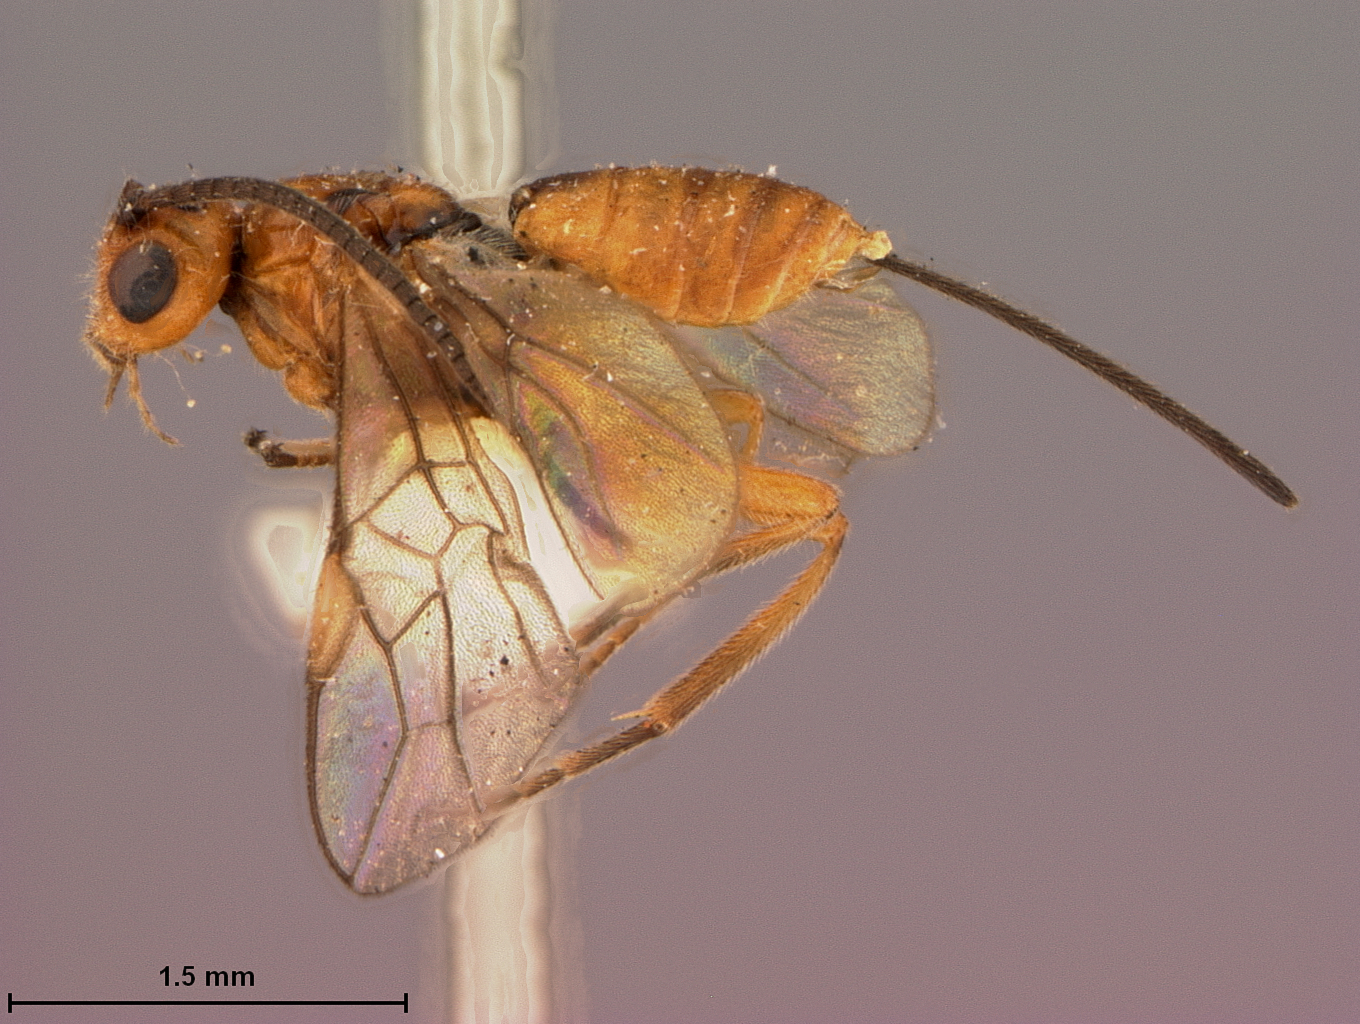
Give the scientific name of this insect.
Bracon vernoniae
